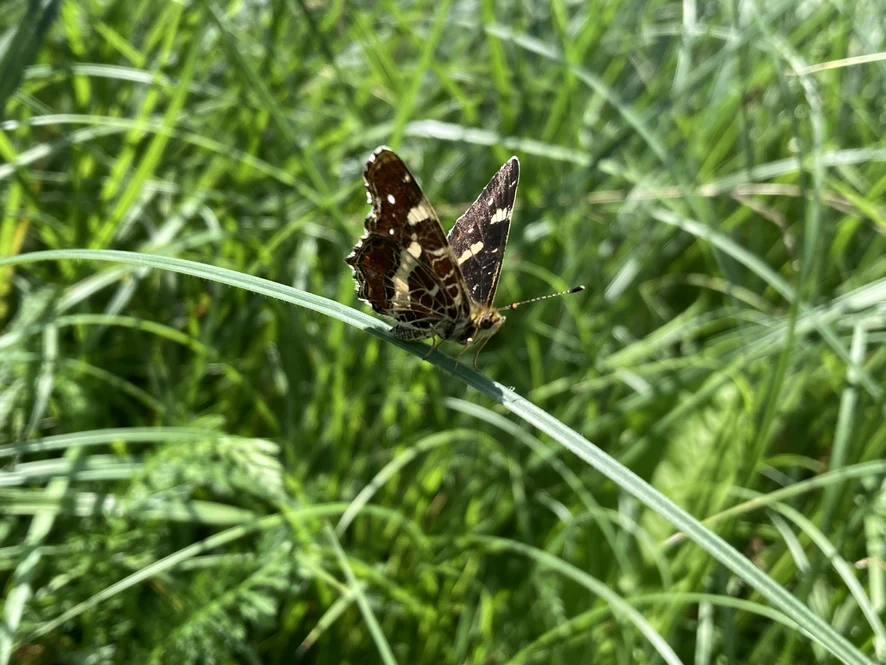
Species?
Araschnia levana
